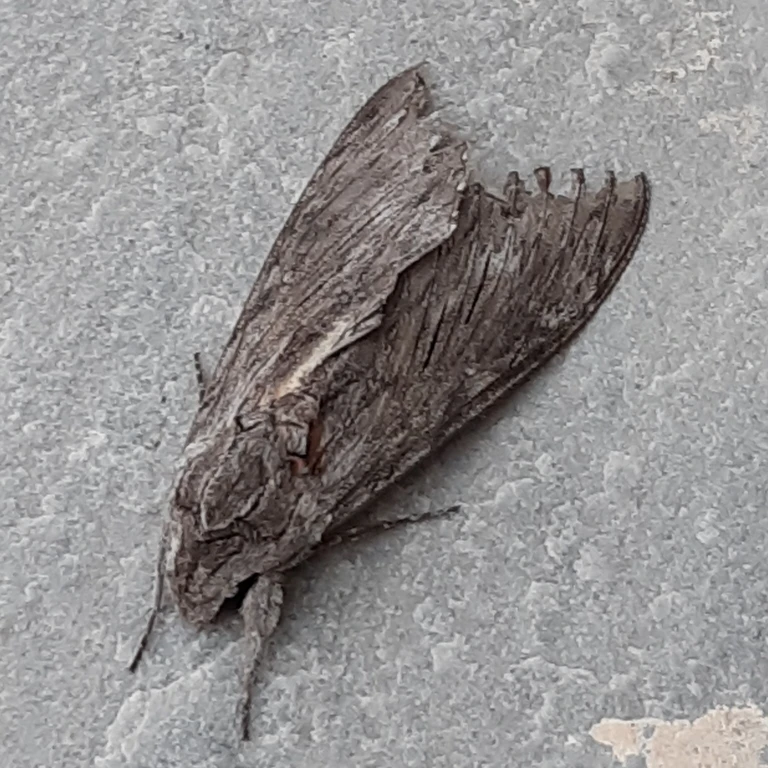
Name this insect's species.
Agrius convolvuli
